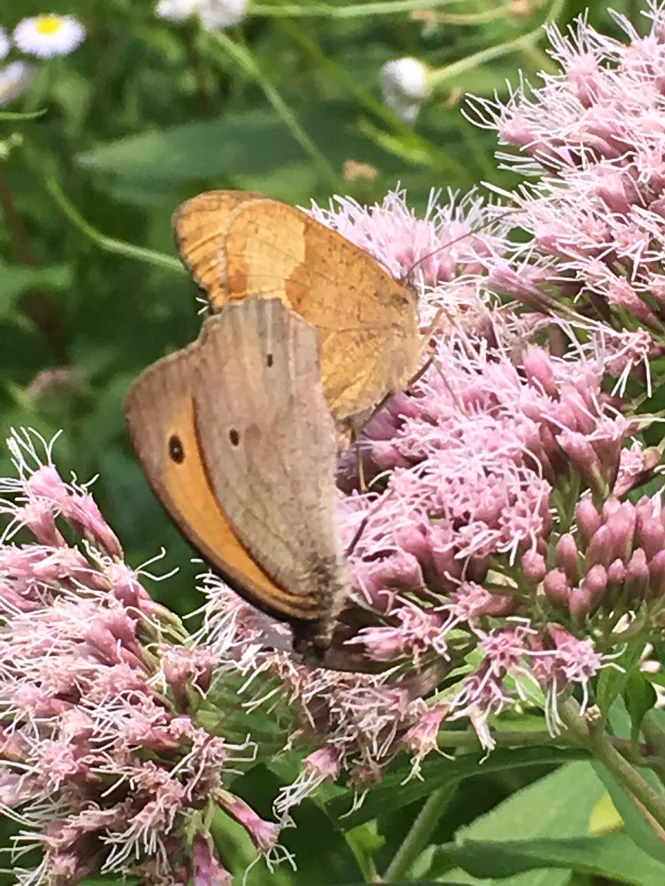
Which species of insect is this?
Maniola jurtina
